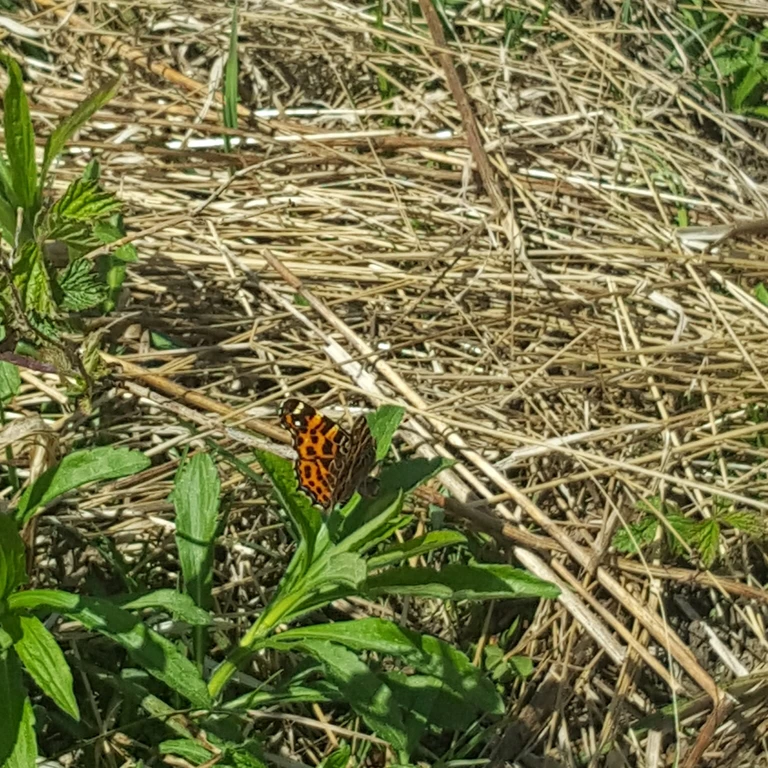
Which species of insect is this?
Araschnia levana
